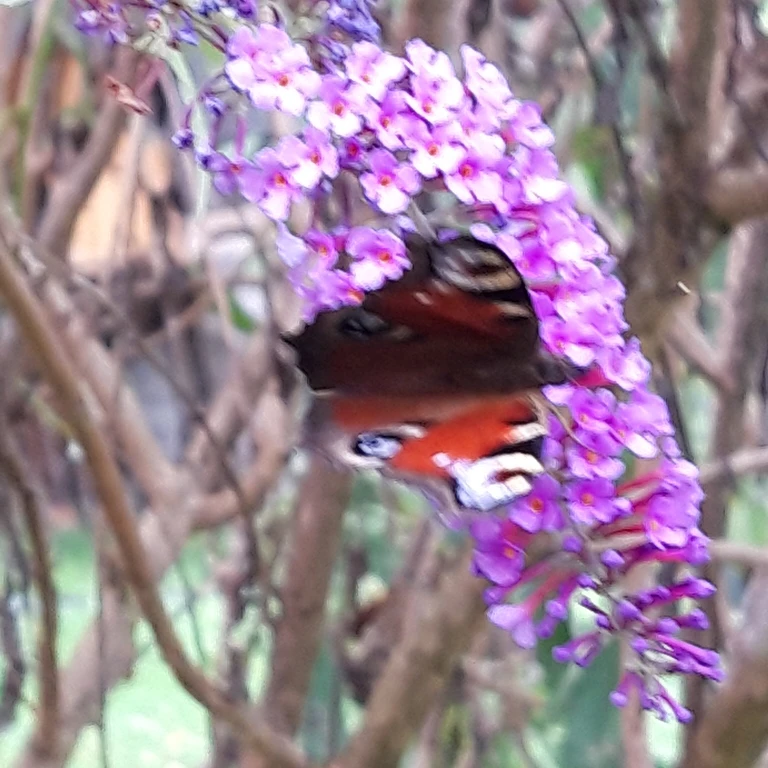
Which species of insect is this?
Aglais io
